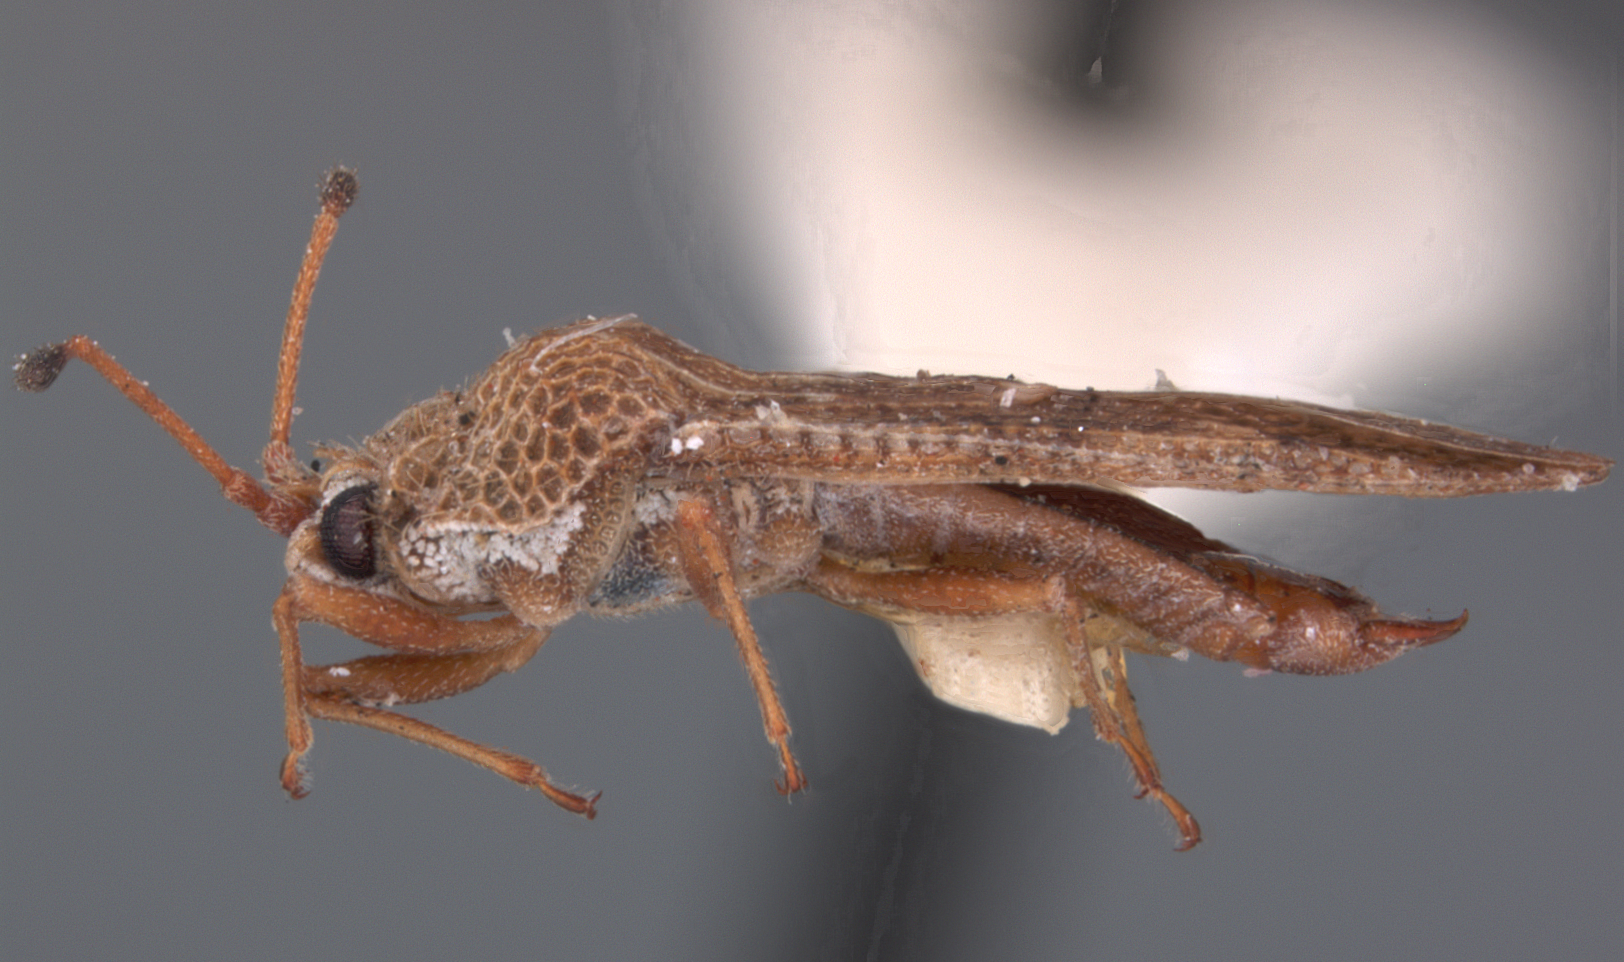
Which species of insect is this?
Cysteochila cybele
